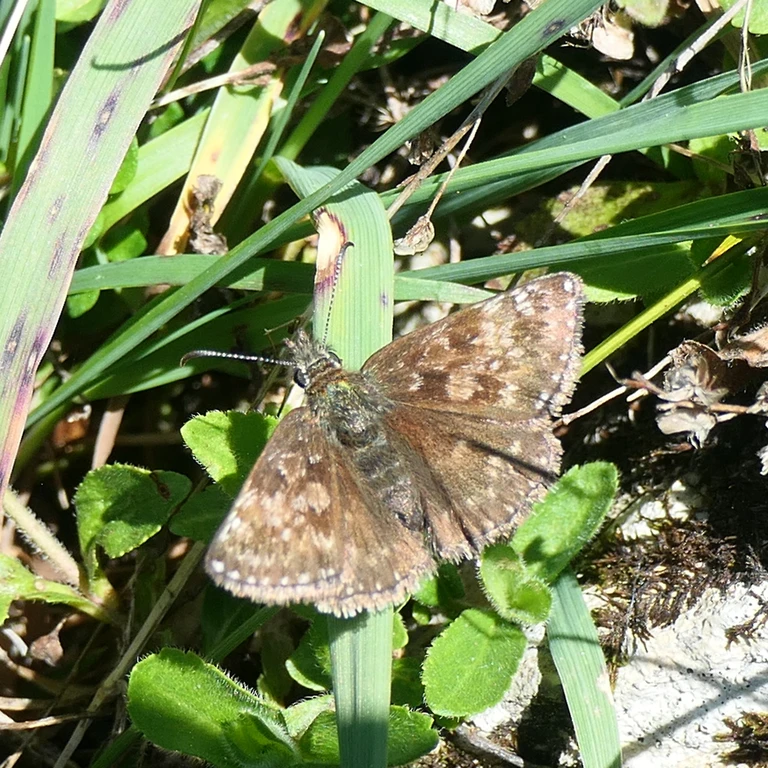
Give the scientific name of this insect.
Erynnis tages
